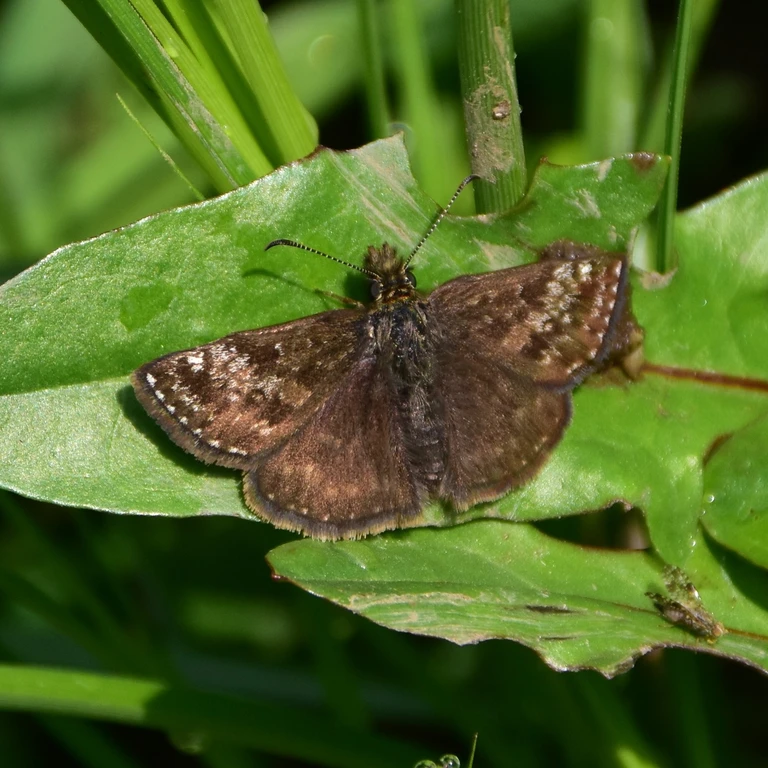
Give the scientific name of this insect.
Erynnis tages
